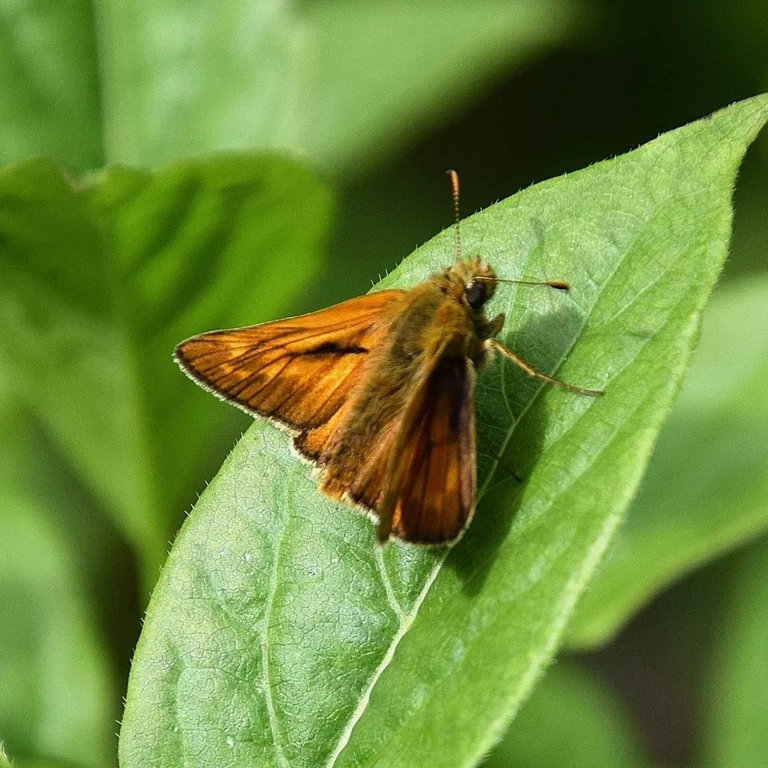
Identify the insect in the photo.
Ochlodes sylvanus (also Ochlodes venata)
